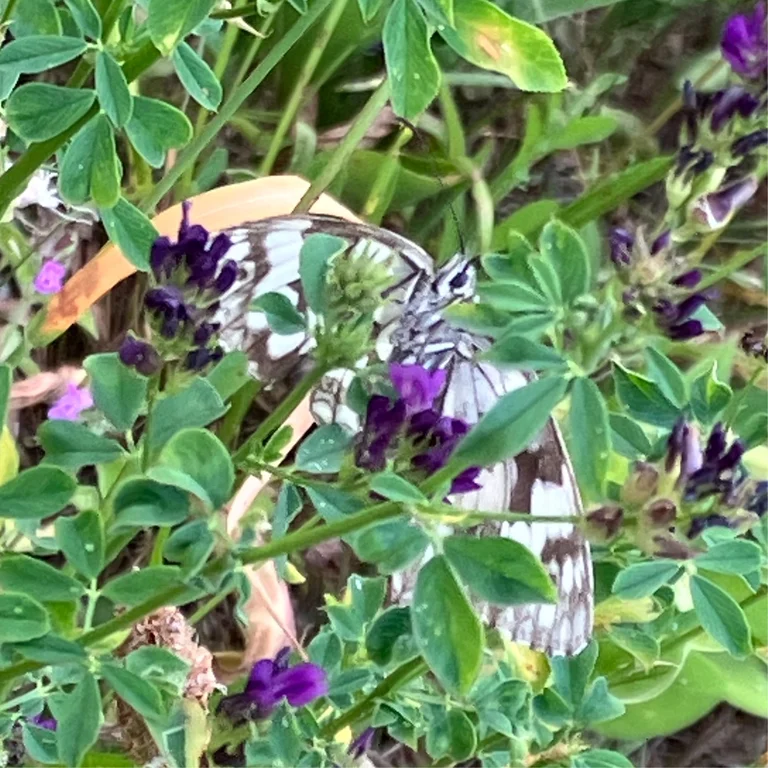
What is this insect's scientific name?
Melanargia galathea
